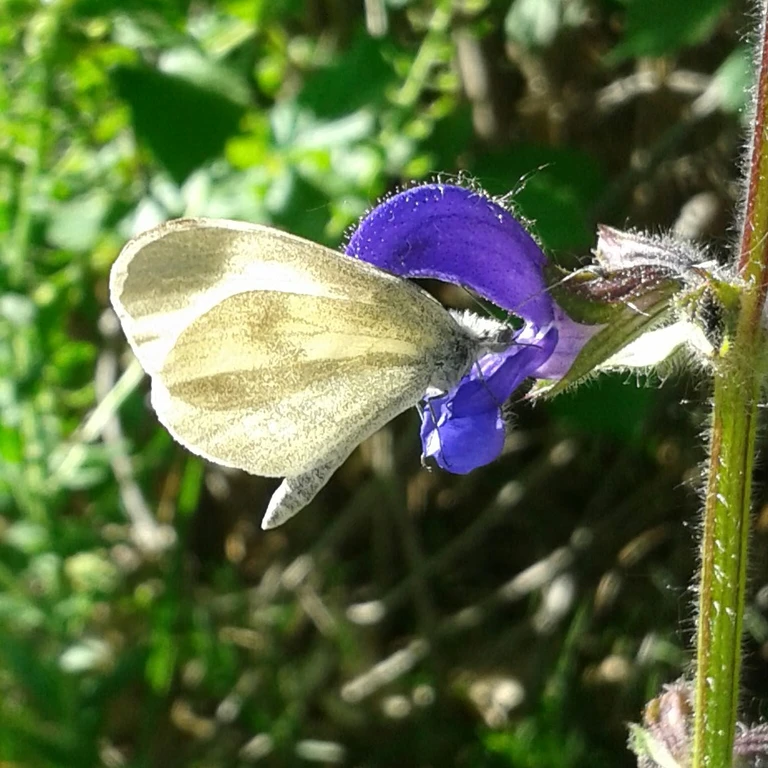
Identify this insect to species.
Leptidea sinapis/juvernica
